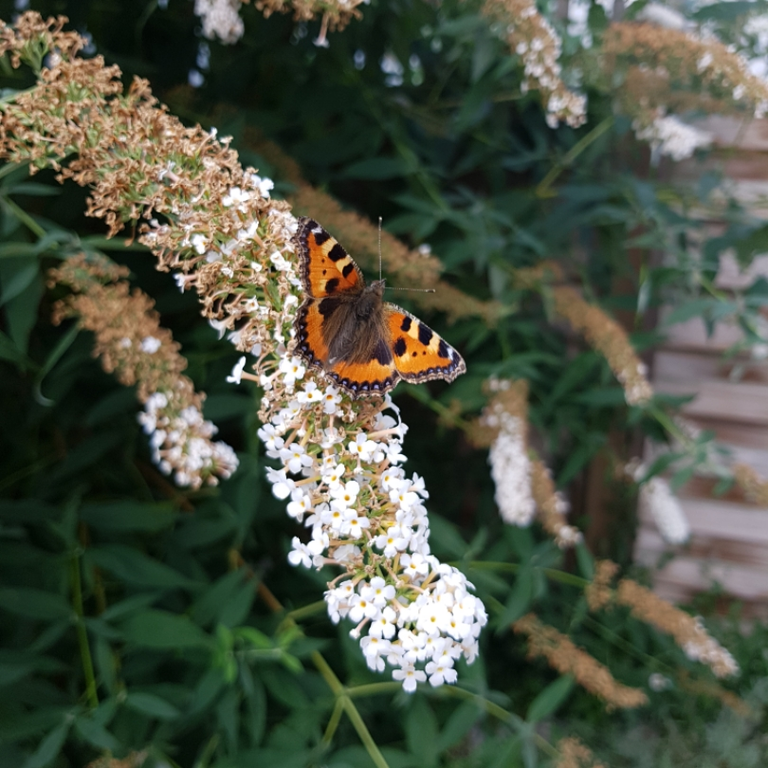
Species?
Aglais urticae
